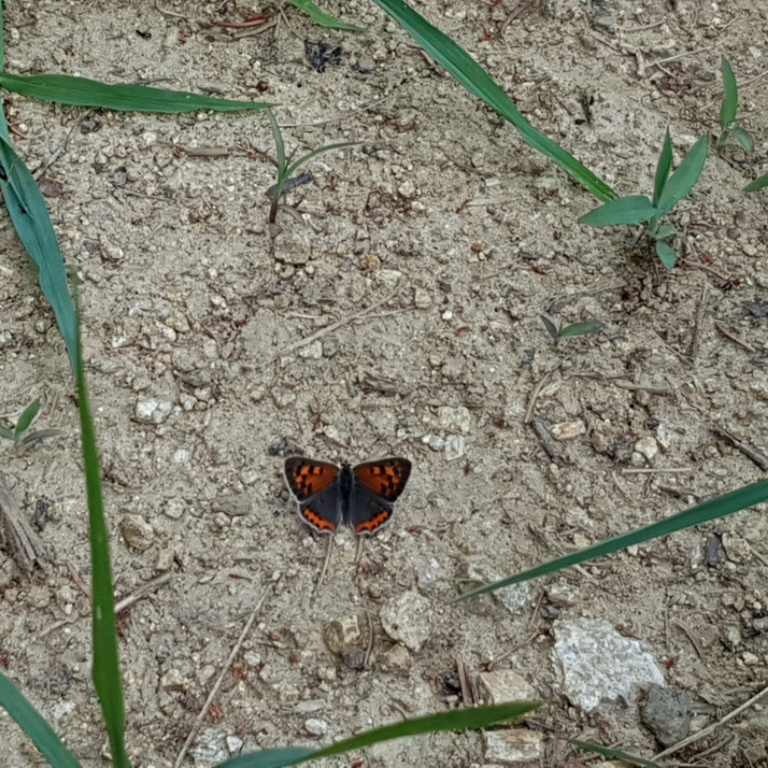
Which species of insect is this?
Lycaena phlaeas
